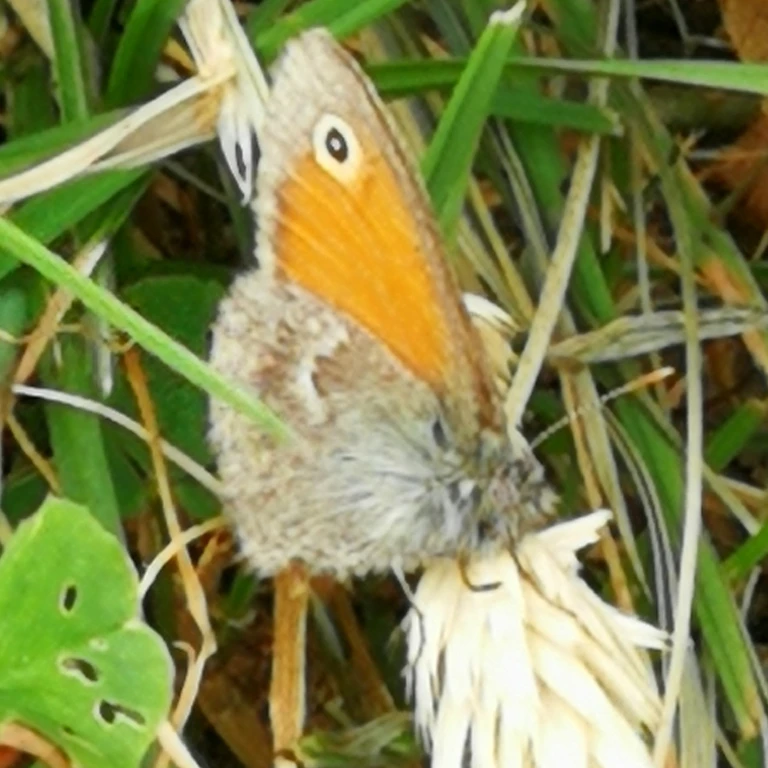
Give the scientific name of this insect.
Coenonympha pamphilus
